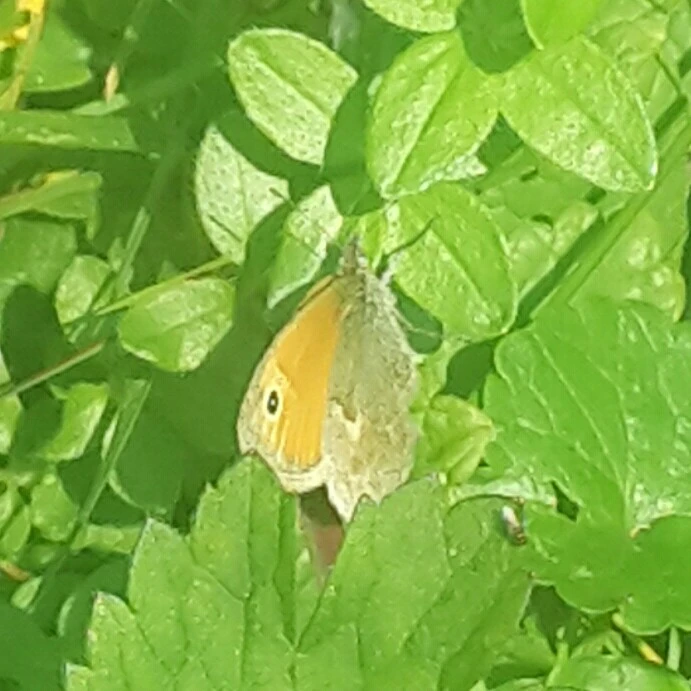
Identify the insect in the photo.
Coenonympha pamphilus
